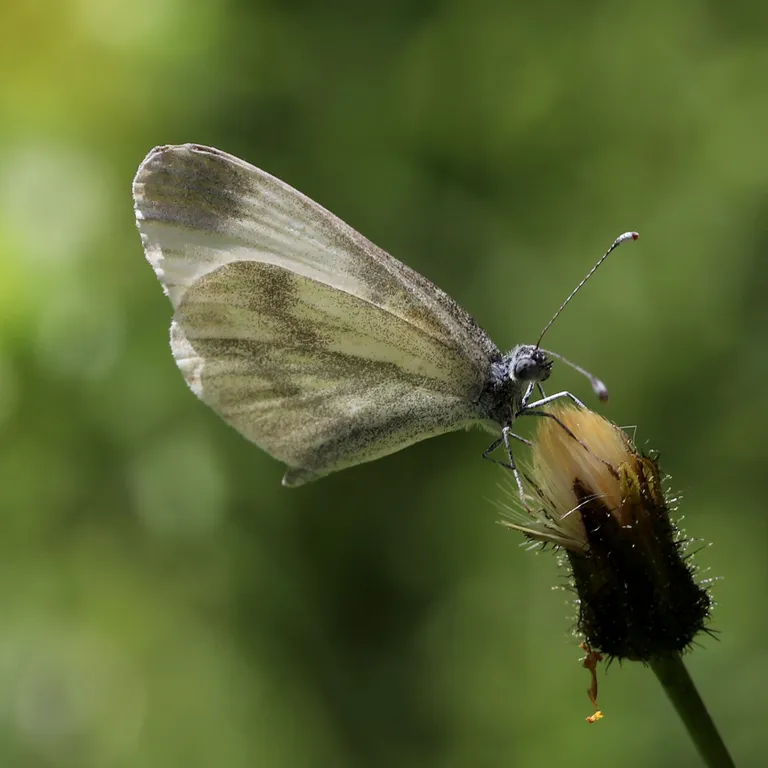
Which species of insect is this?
Leptidea sinapis/juvernica
